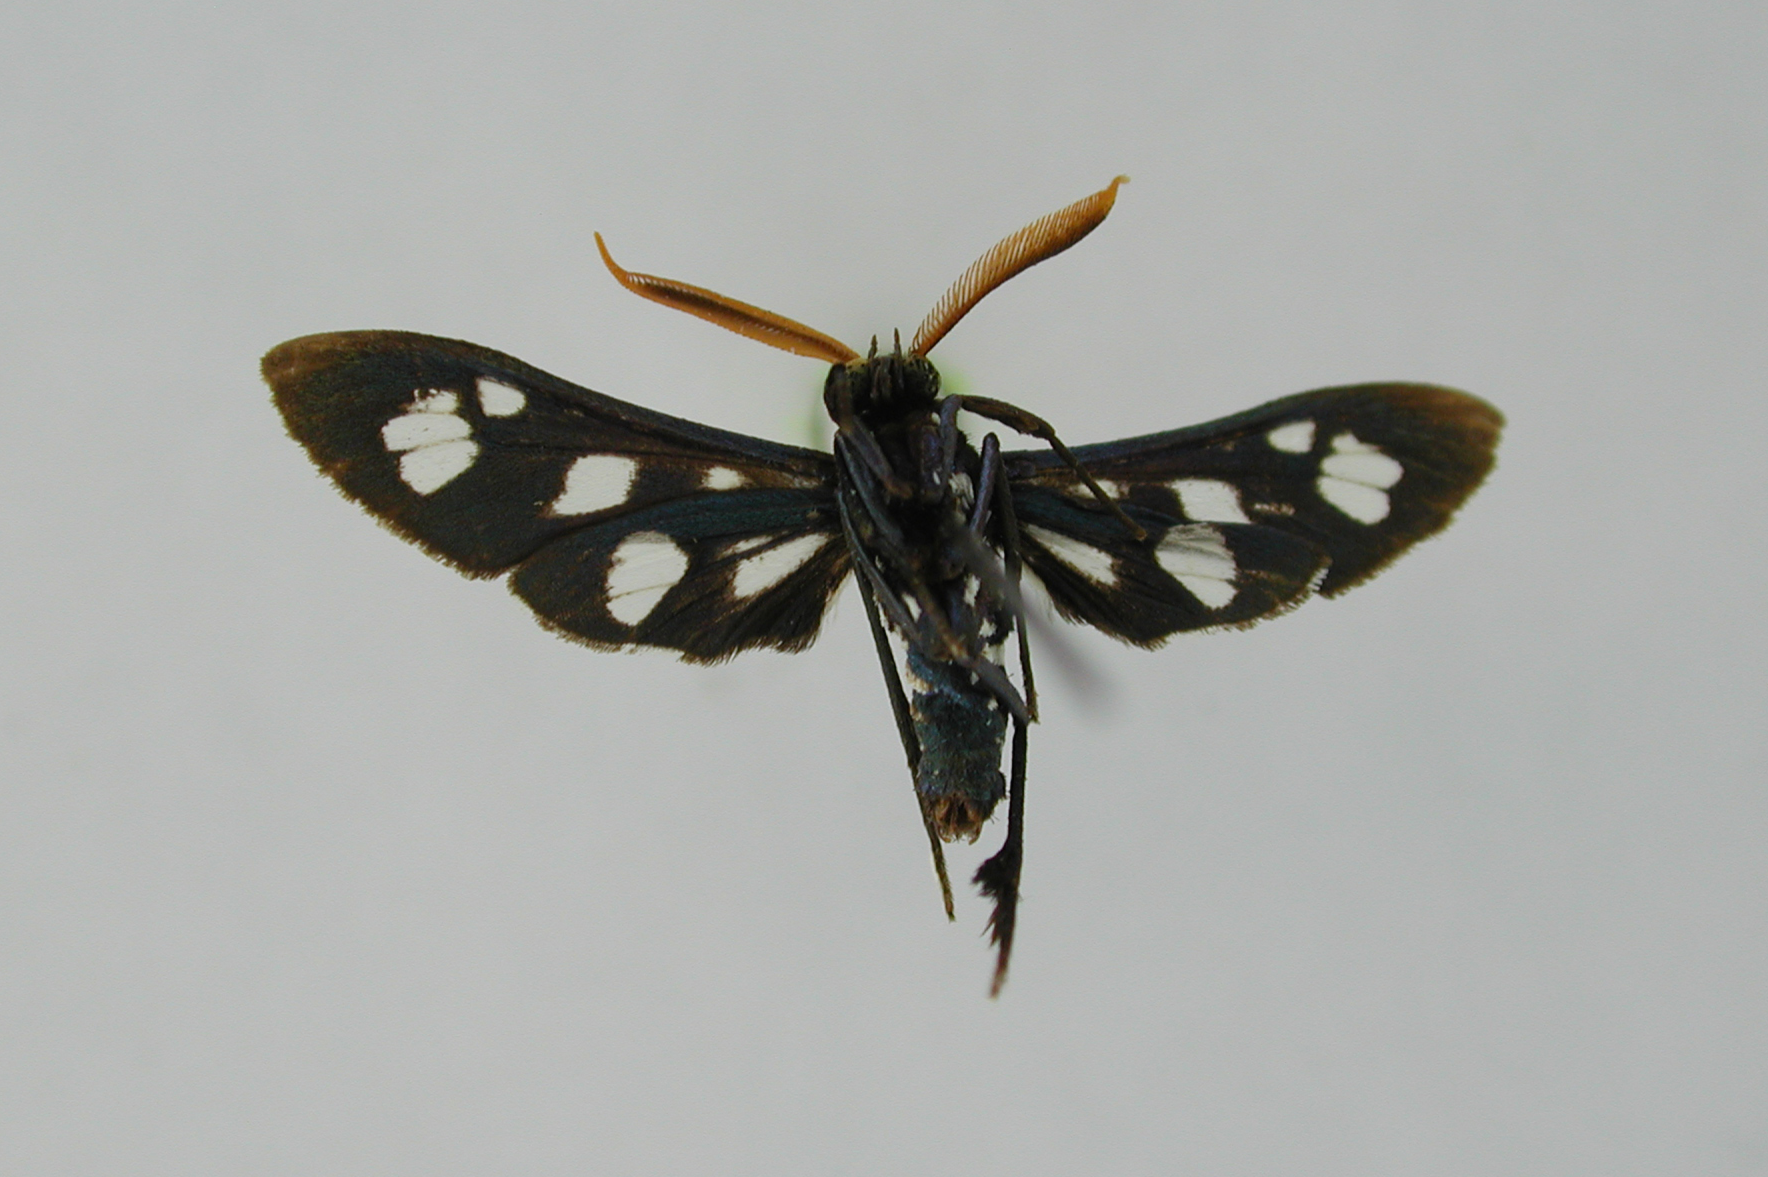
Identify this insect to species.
Pseudomya bartschi
